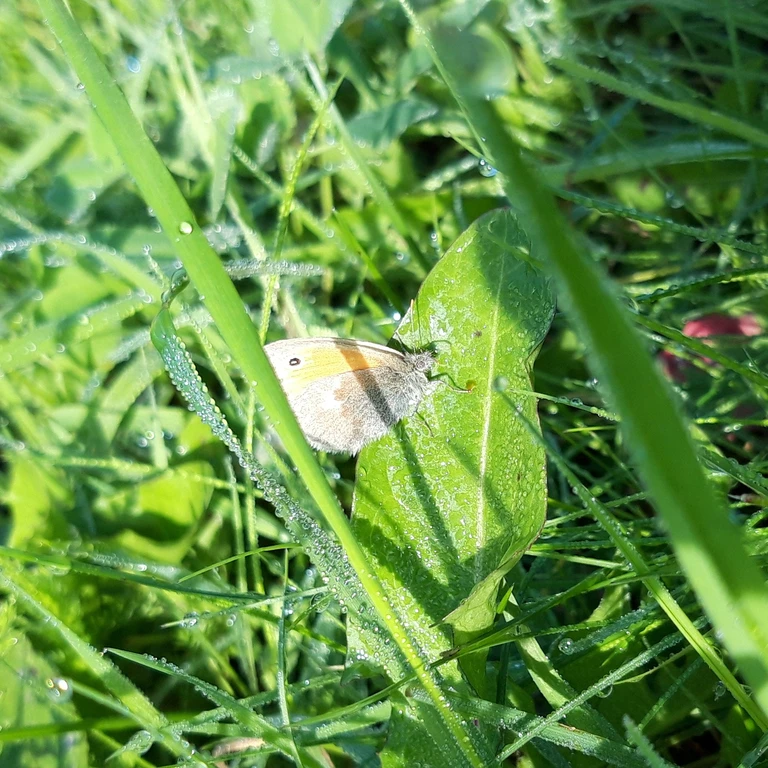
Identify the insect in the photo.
Coenonympha pamphilus
